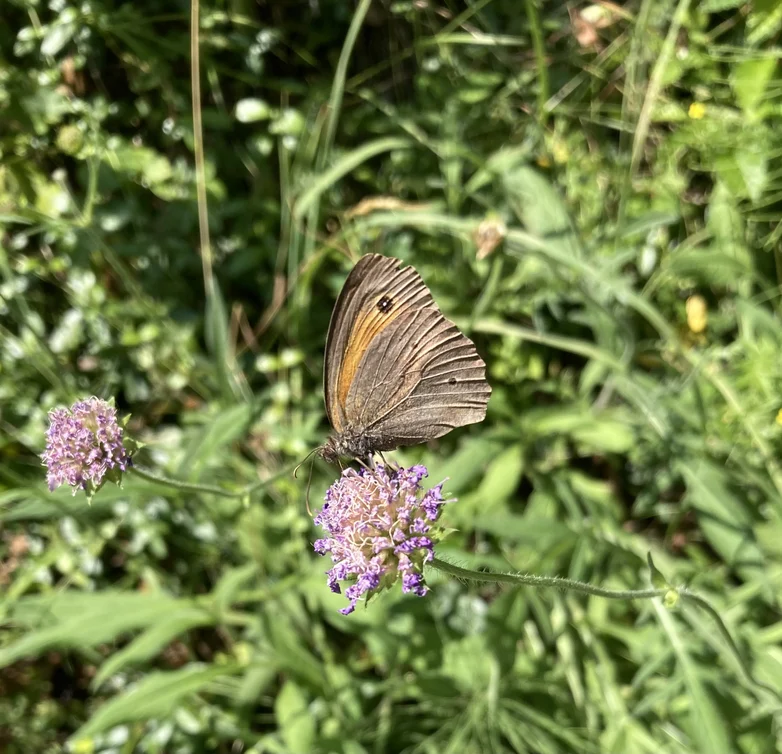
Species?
Maniola jurtina
